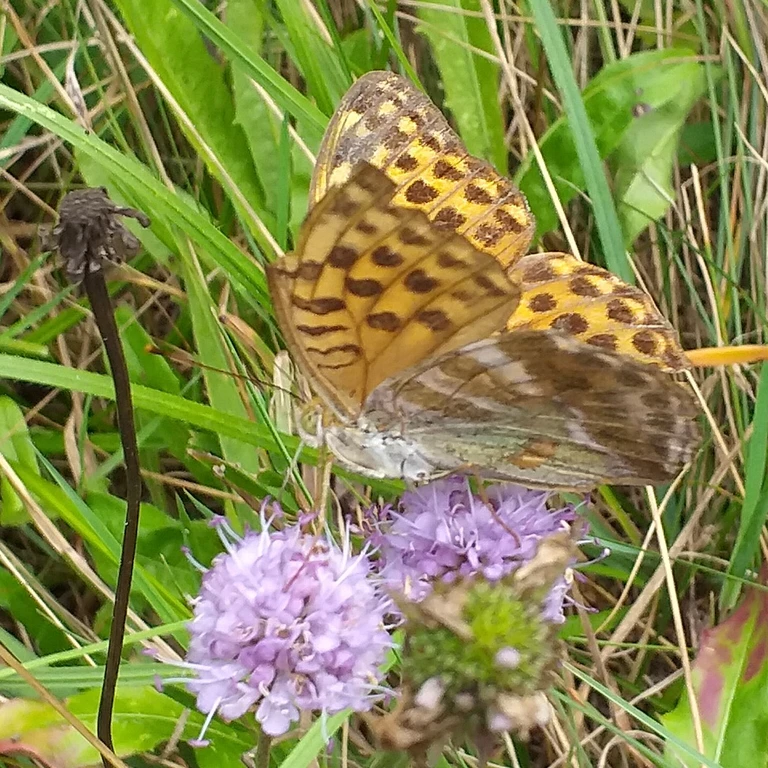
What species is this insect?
Argynnis paphia
